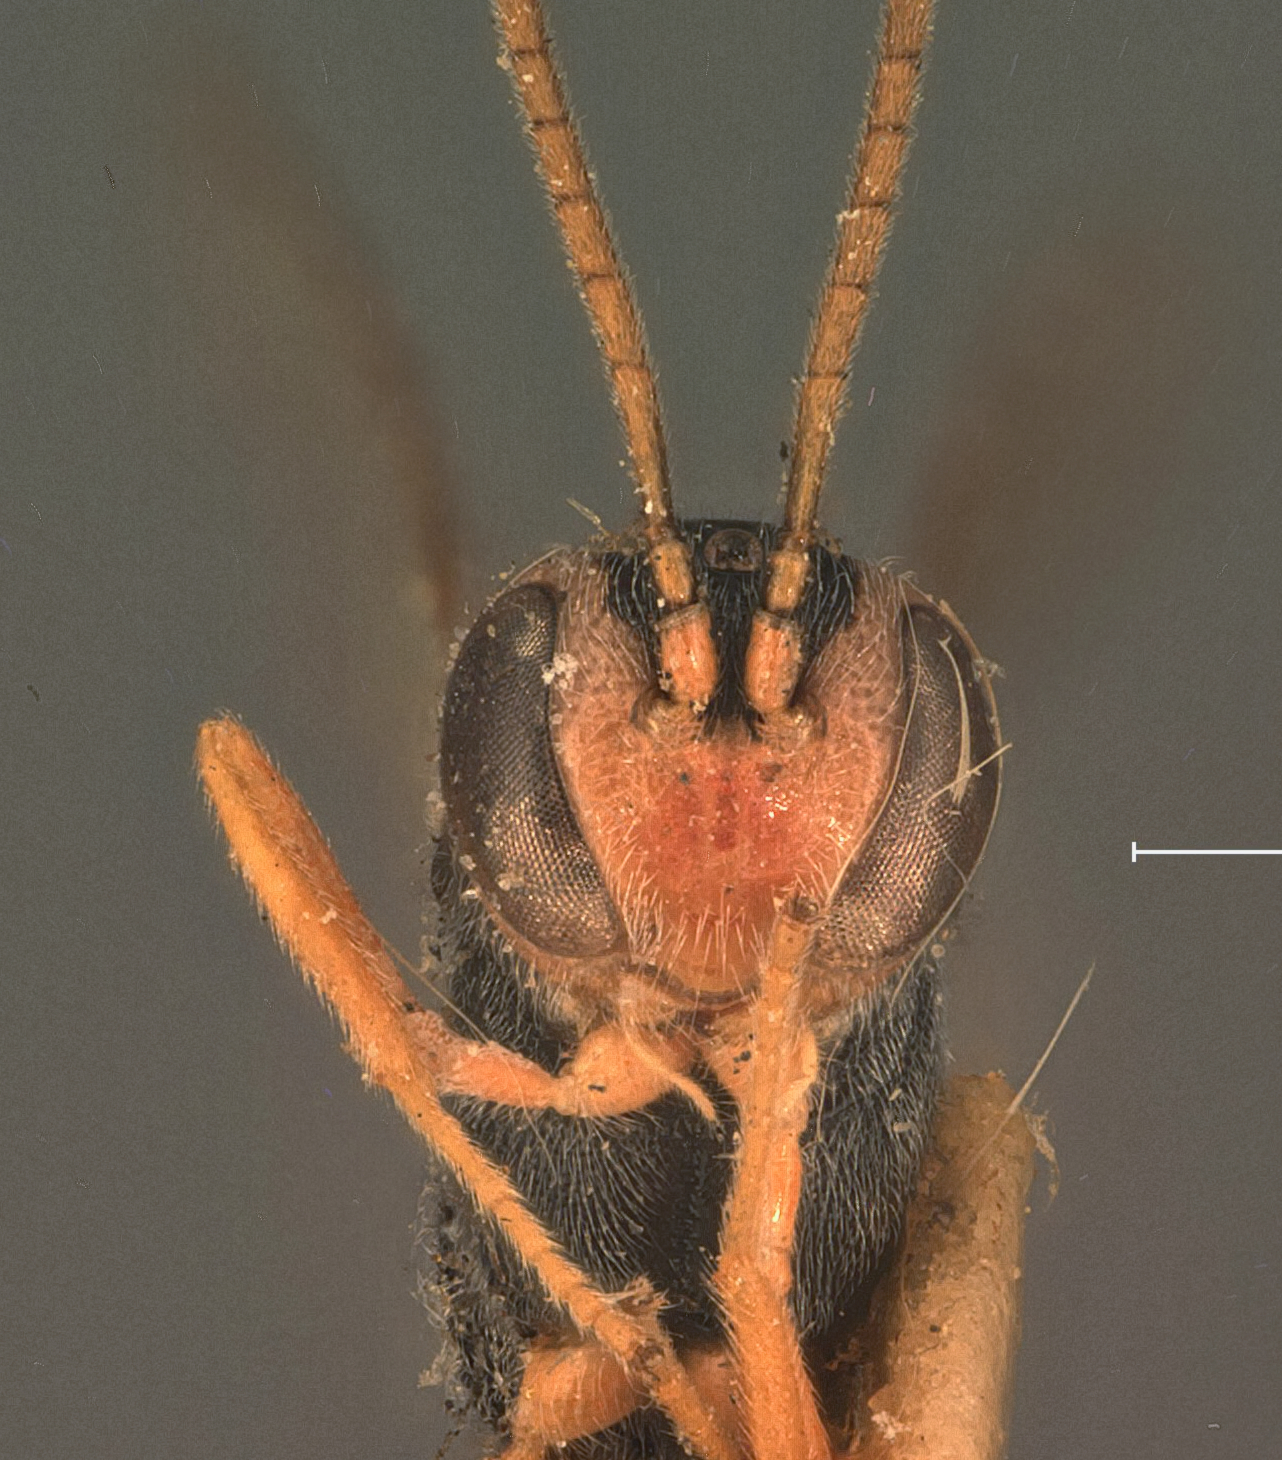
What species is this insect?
Agrypon paediscae
